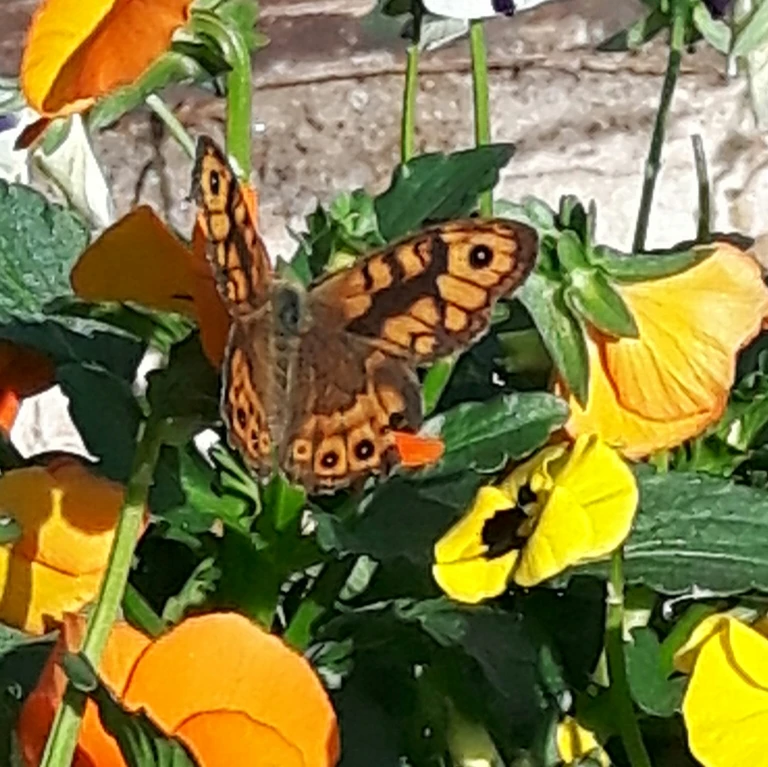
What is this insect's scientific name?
Lasiommata megera (also Pararge megera)
